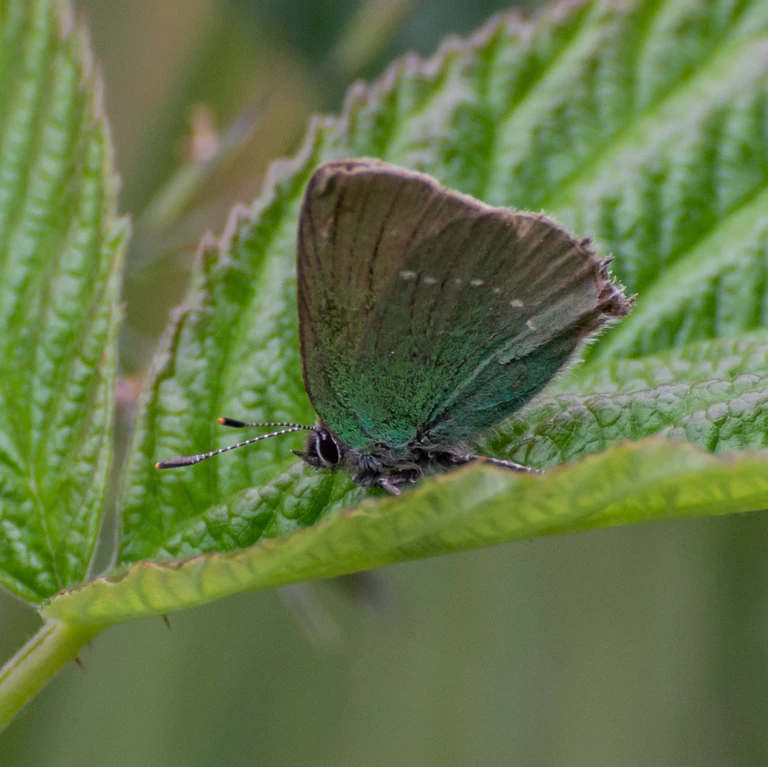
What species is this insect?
Callophrys rubi
